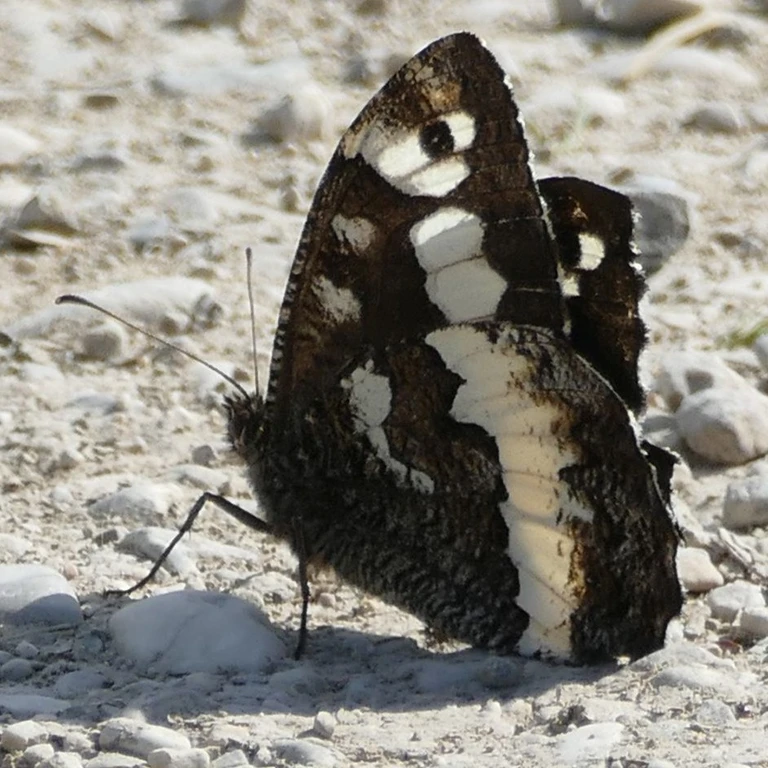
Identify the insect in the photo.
Brintesia circe
